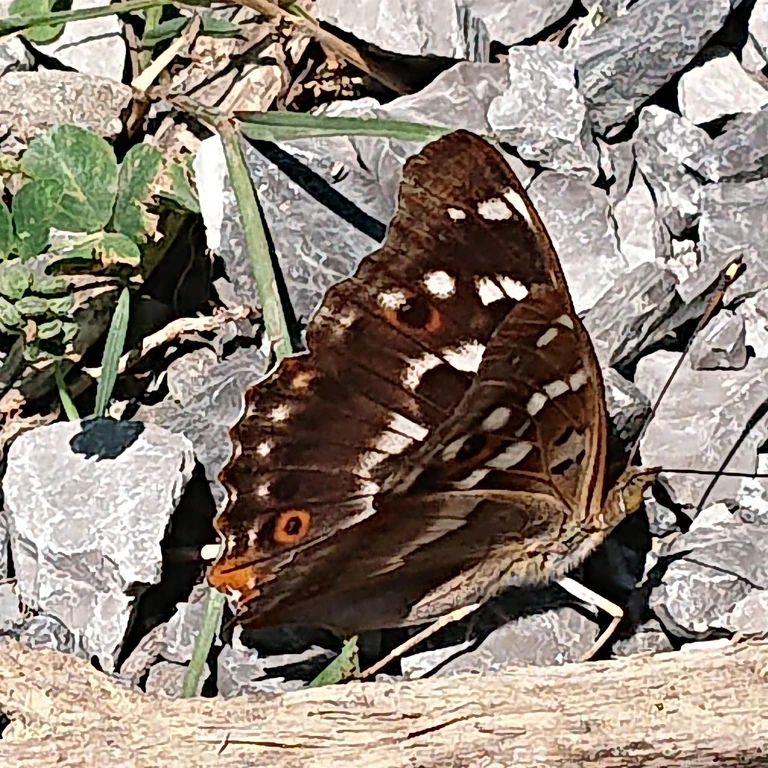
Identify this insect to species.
Apatura ilia
